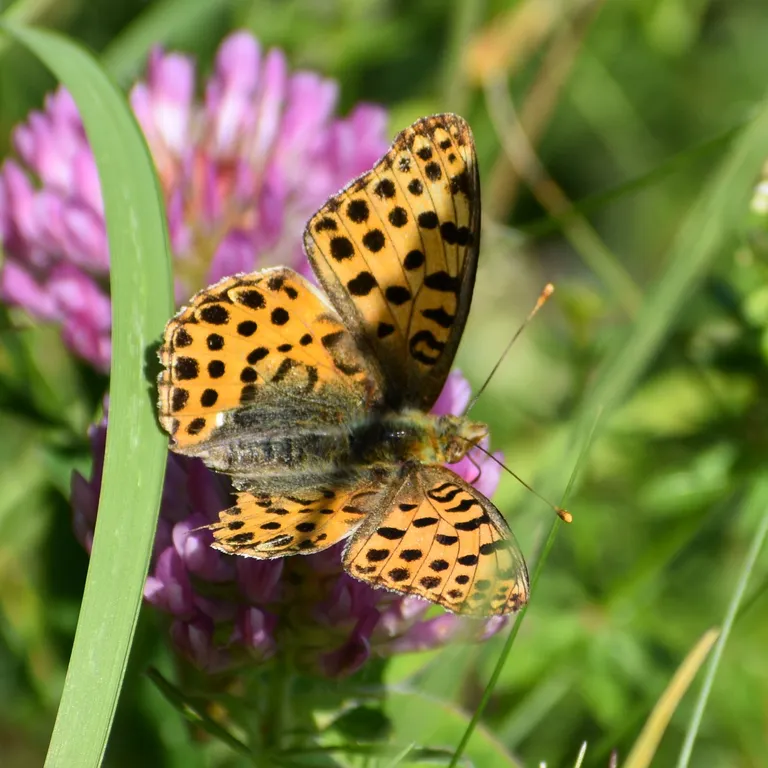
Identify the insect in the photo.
Issoria lathonia
